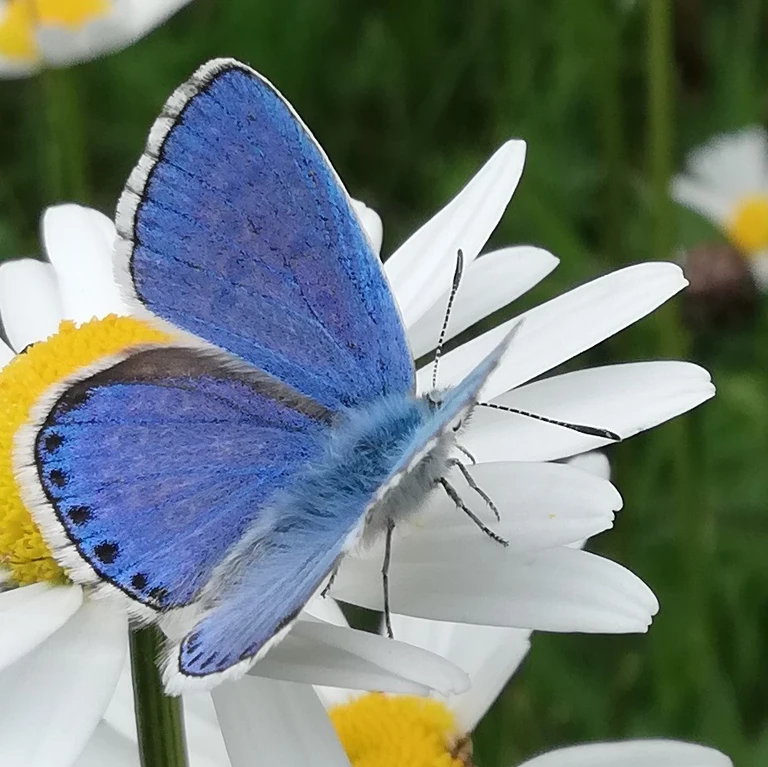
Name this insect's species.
Lysandra bellargus
